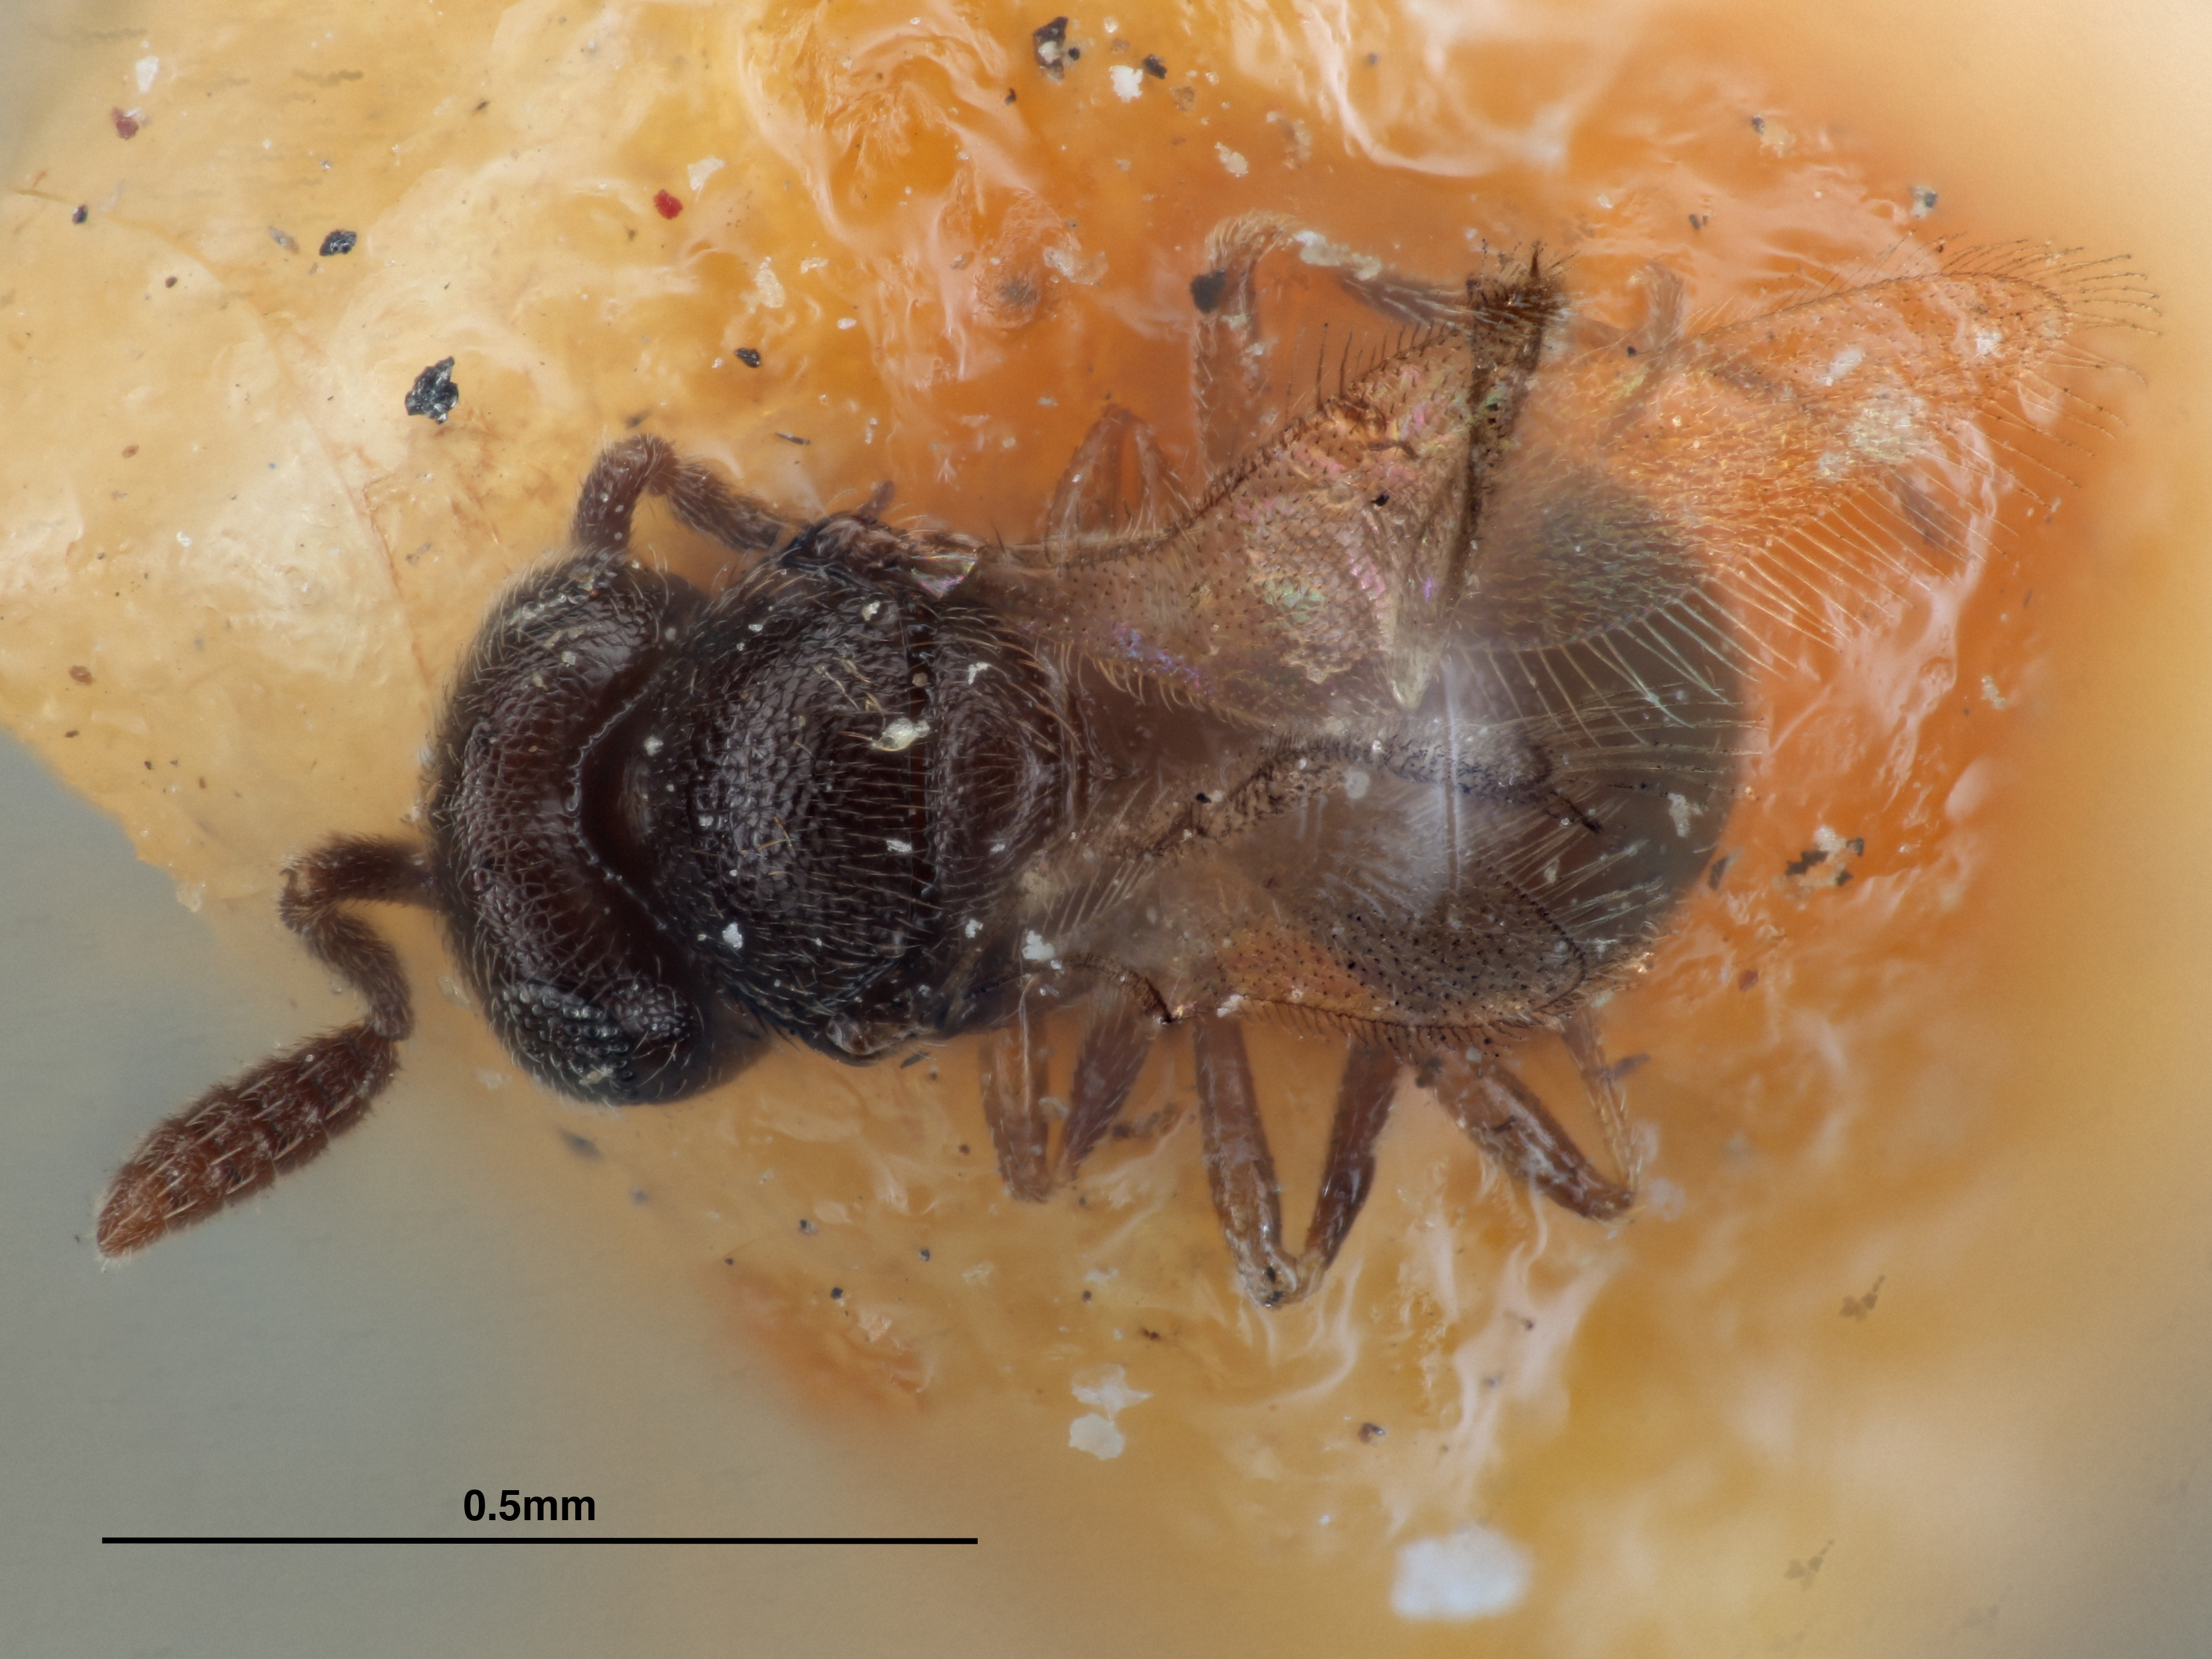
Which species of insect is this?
Prosacantha minutissima
